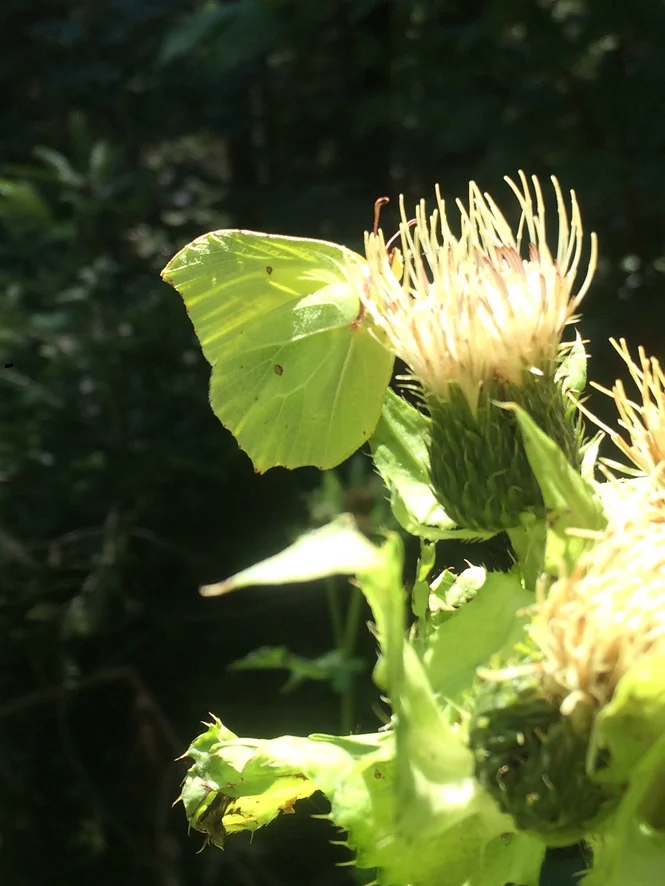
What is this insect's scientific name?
Gonepteryx rhamni
